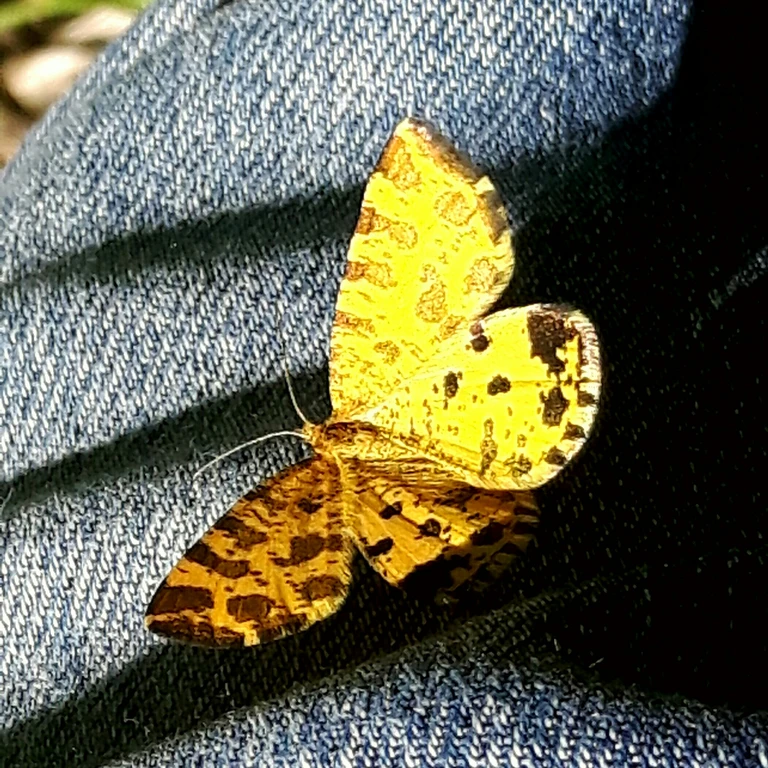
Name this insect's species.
Pseudopanthera macularia
